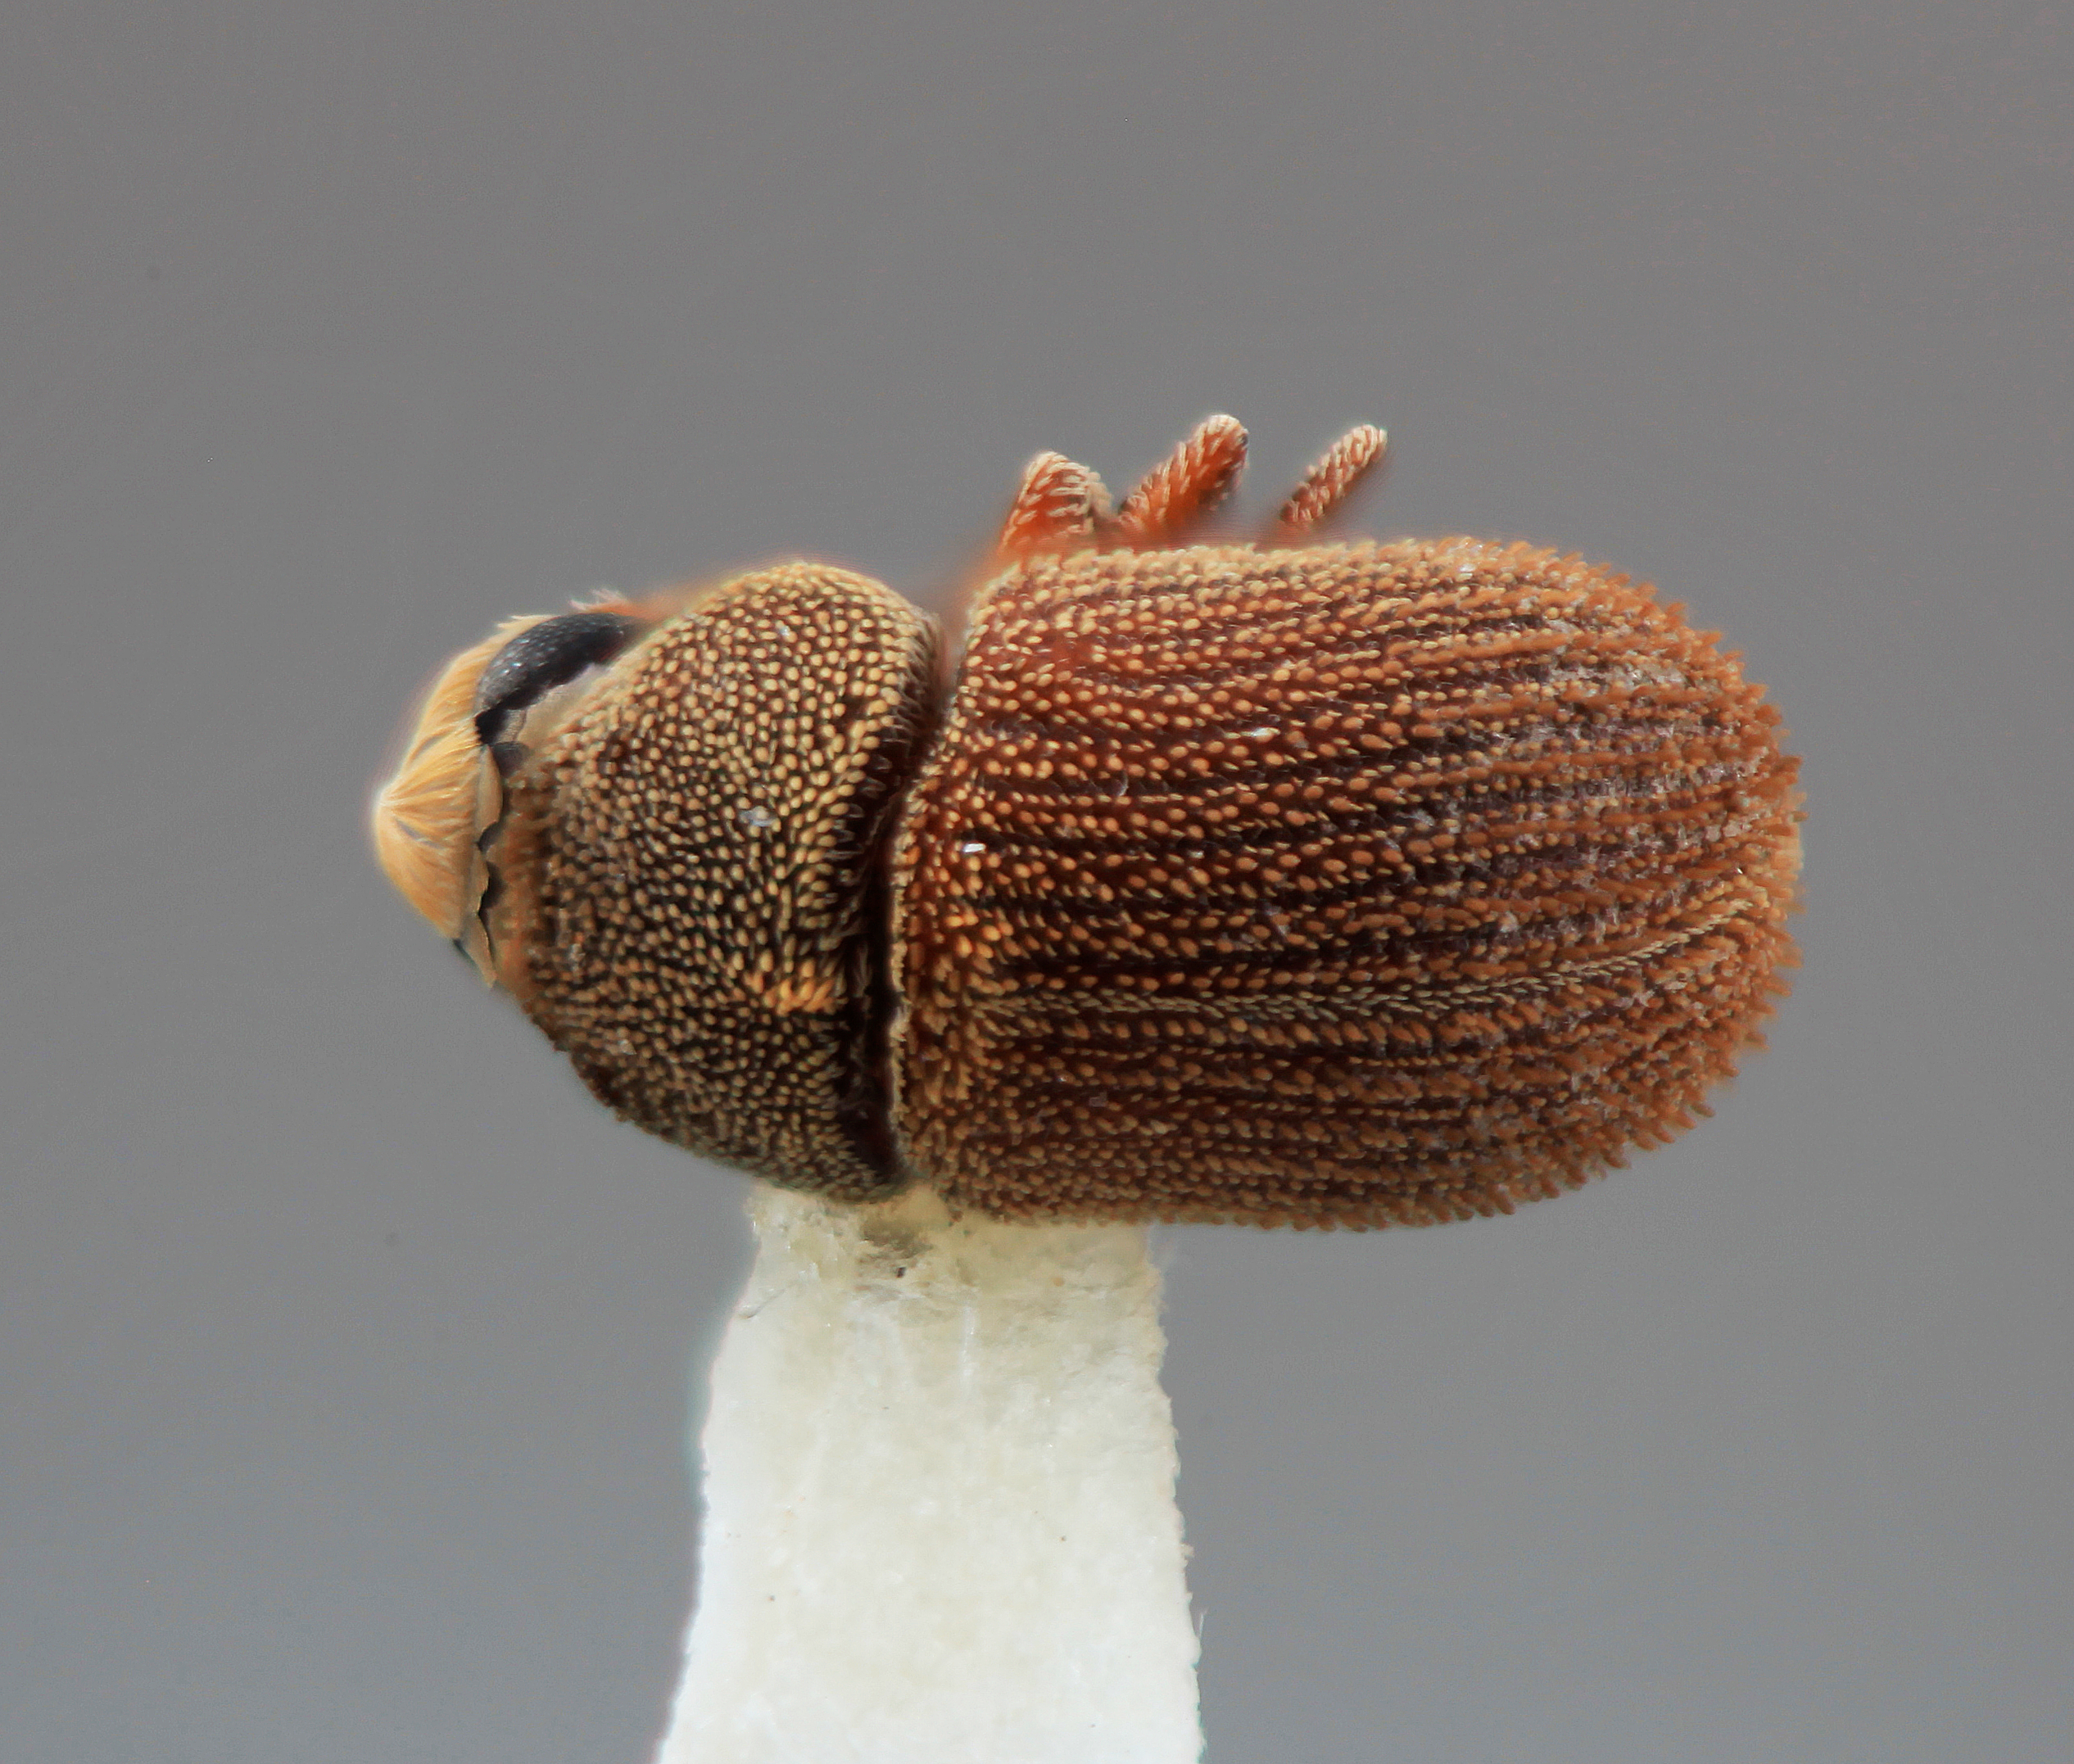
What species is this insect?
Chaetophloeus andinus
